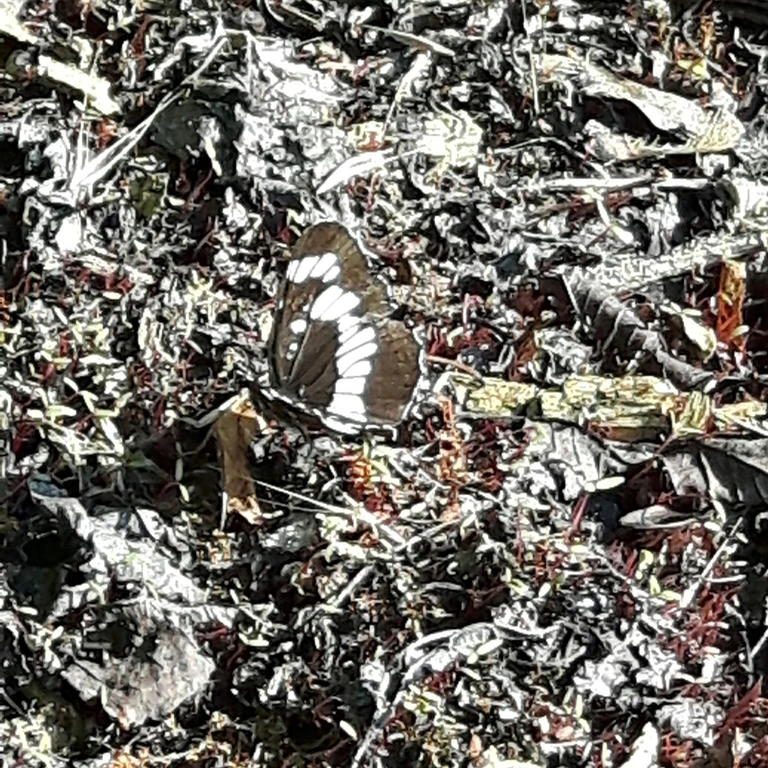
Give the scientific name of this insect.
Neptis rivularis
